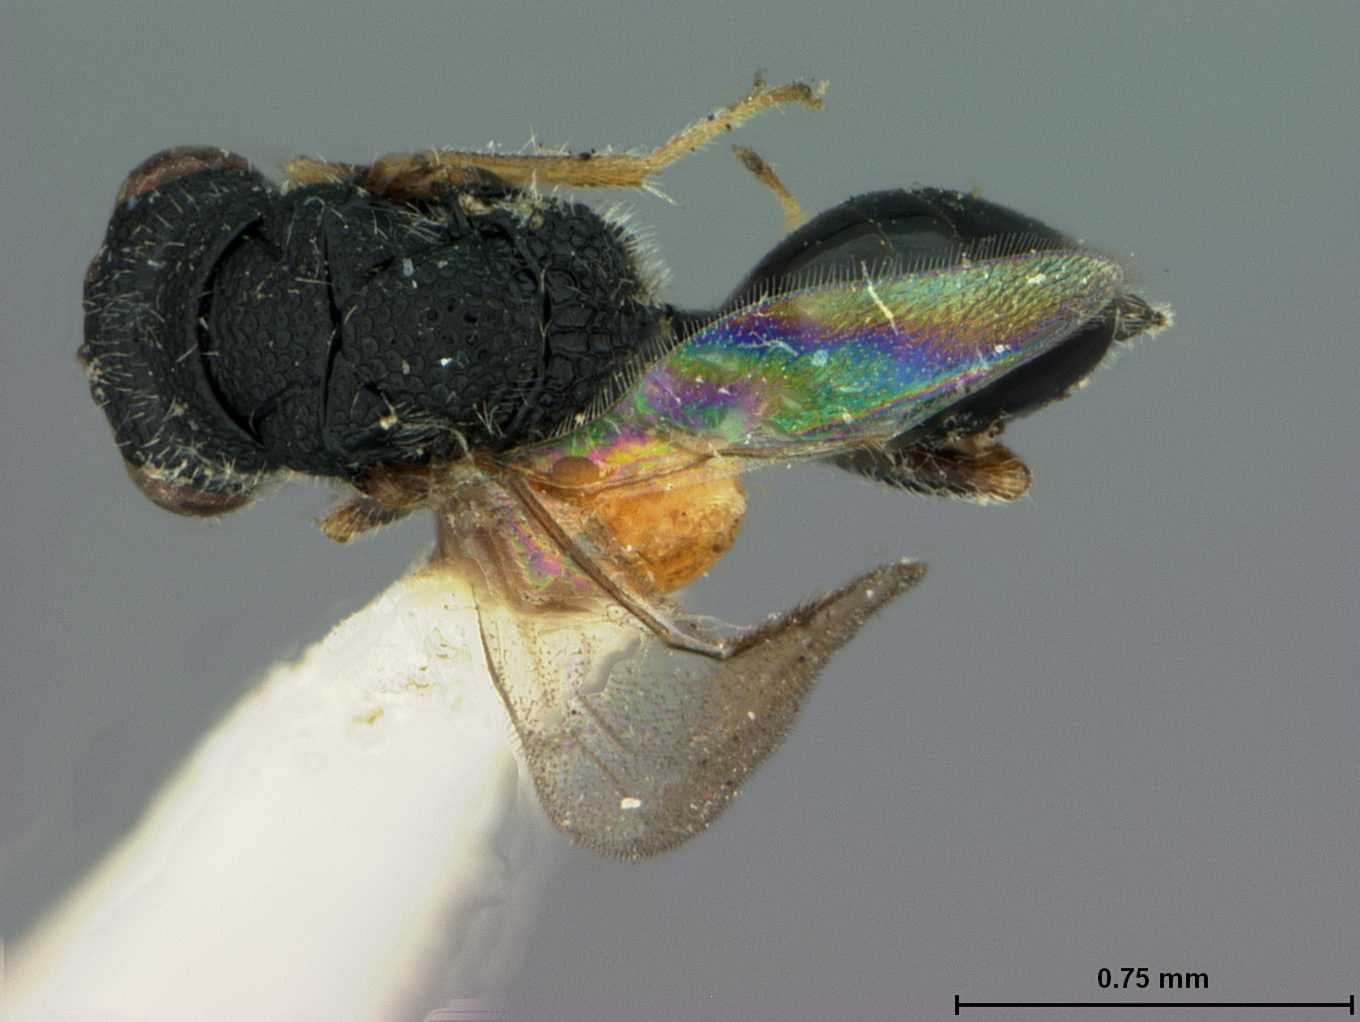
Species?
Eurytoma australiensis
